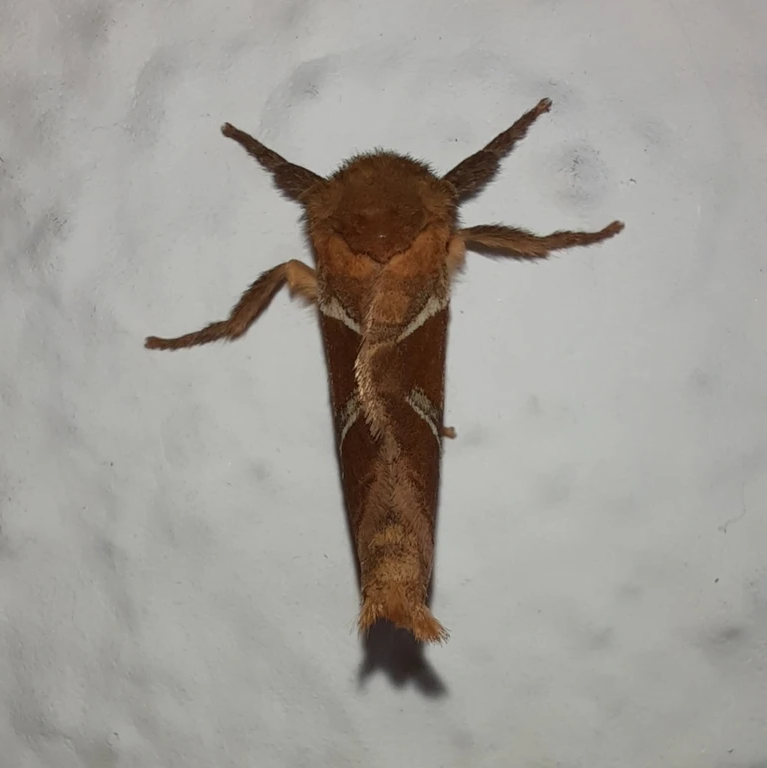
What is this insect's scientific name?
Triodia sylvina
